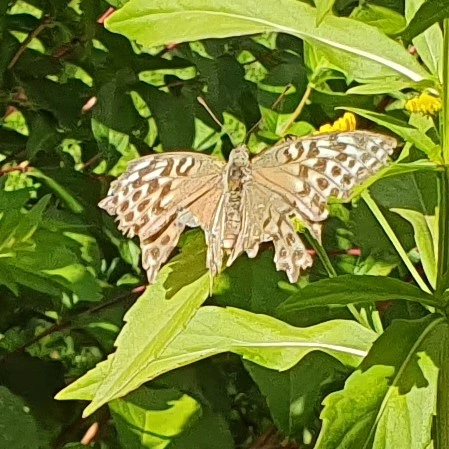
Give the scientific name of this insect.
Argynnis paphia
